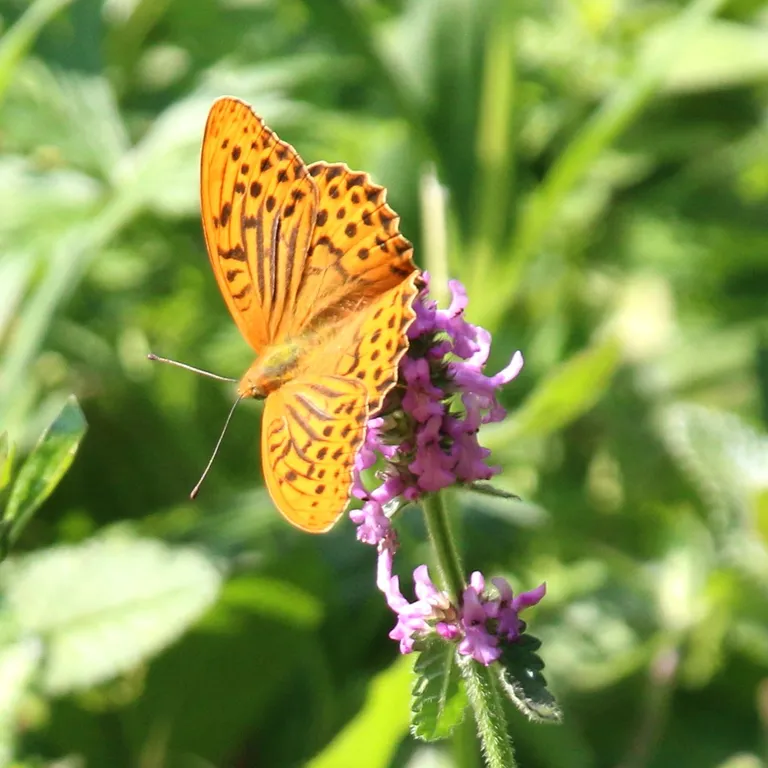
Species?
Argynnis paphia
